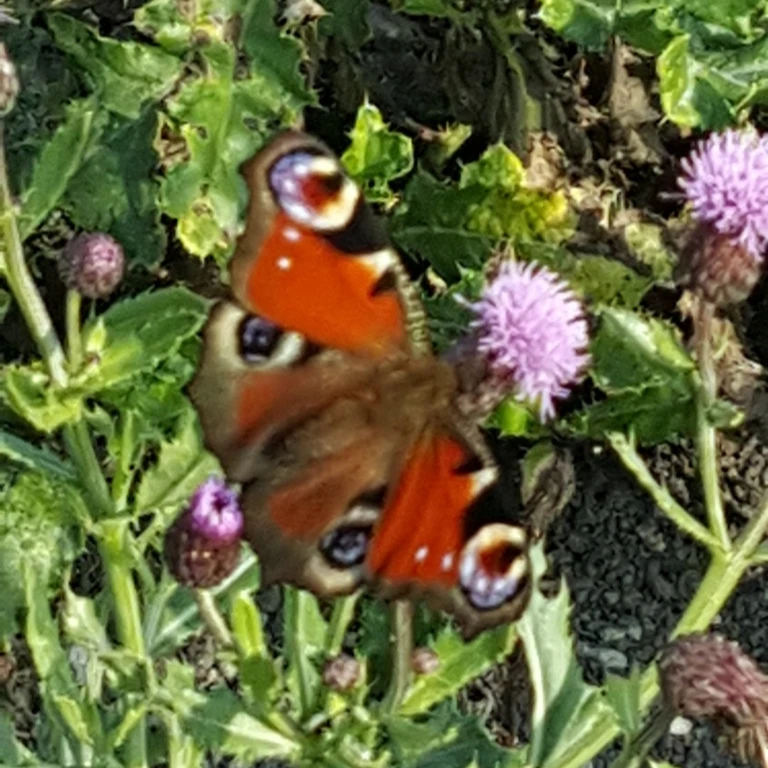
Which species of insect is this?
Aglais io
